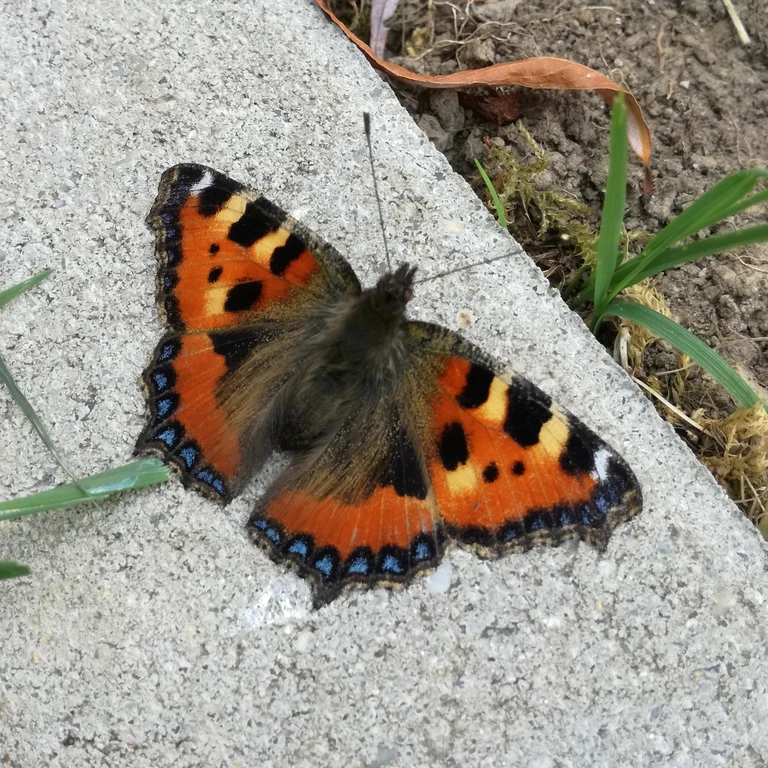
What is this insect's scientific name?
Aglais urticae
